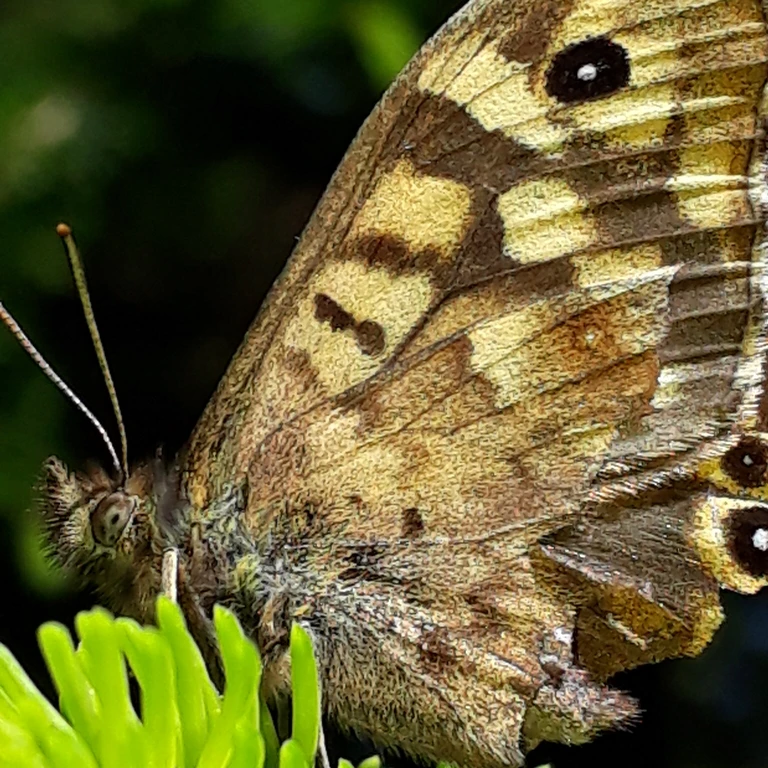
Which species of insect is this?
Pararge aegeria
